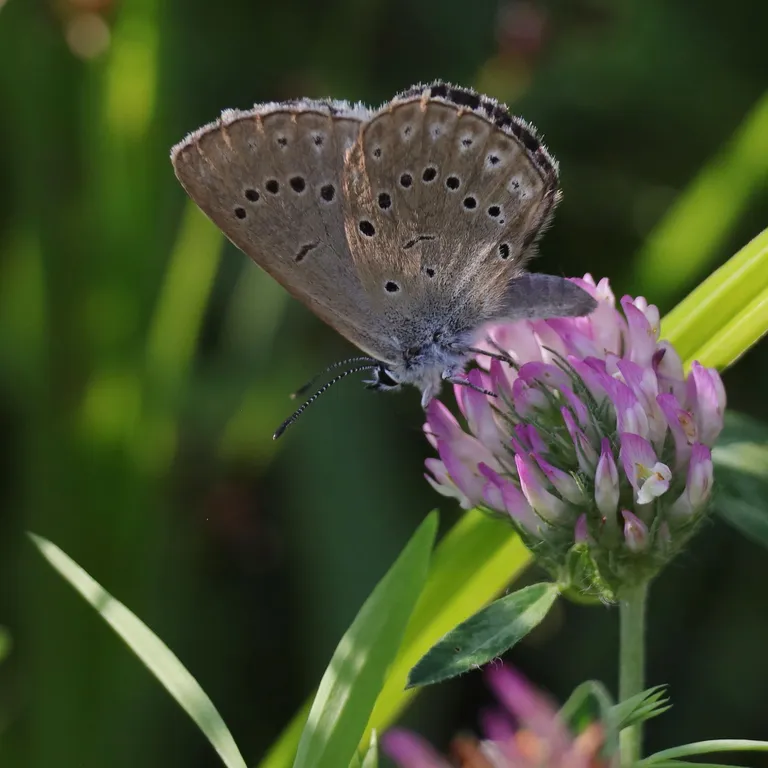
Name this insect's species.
Phengaris teleius
